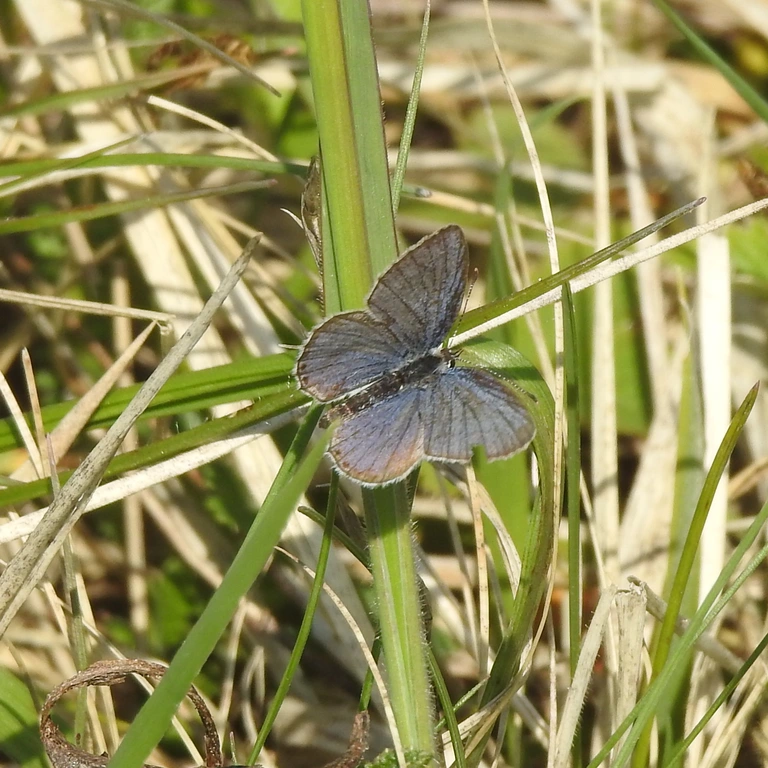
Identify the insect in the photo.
Cupido argiades (also Elkalyce argiades)
